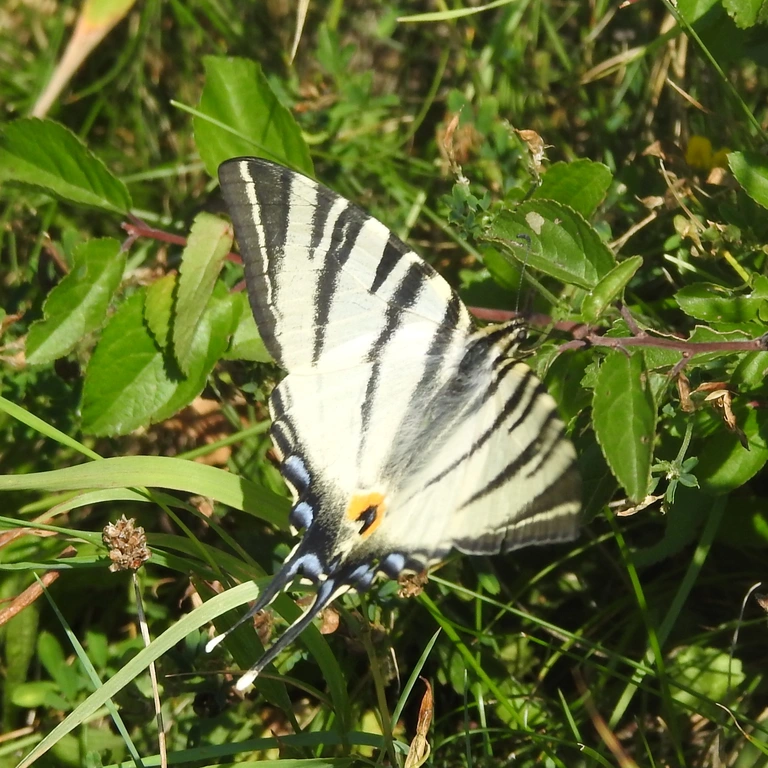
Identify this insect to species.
Iphiclides podalirius
